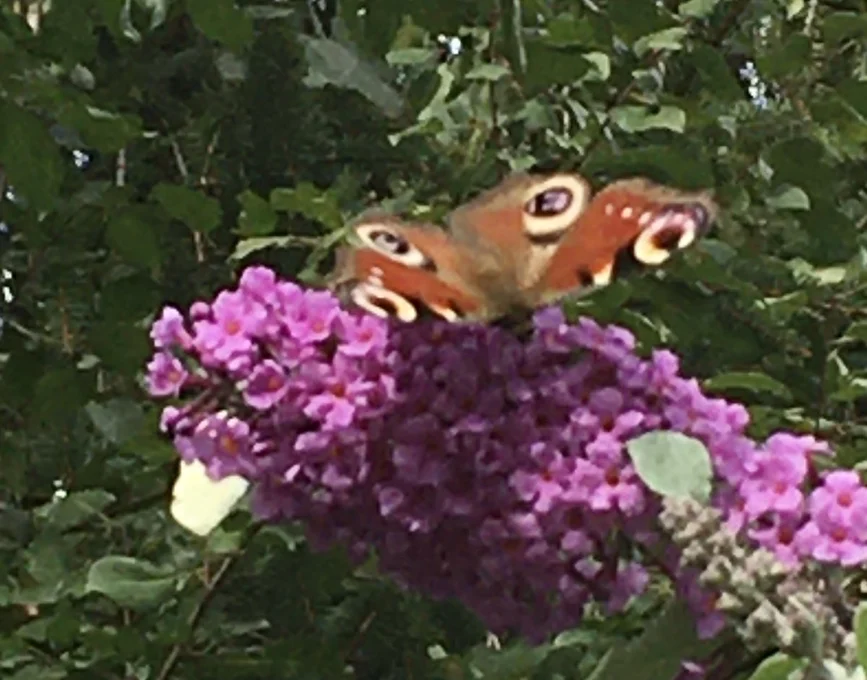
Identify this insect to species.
Aglais io
